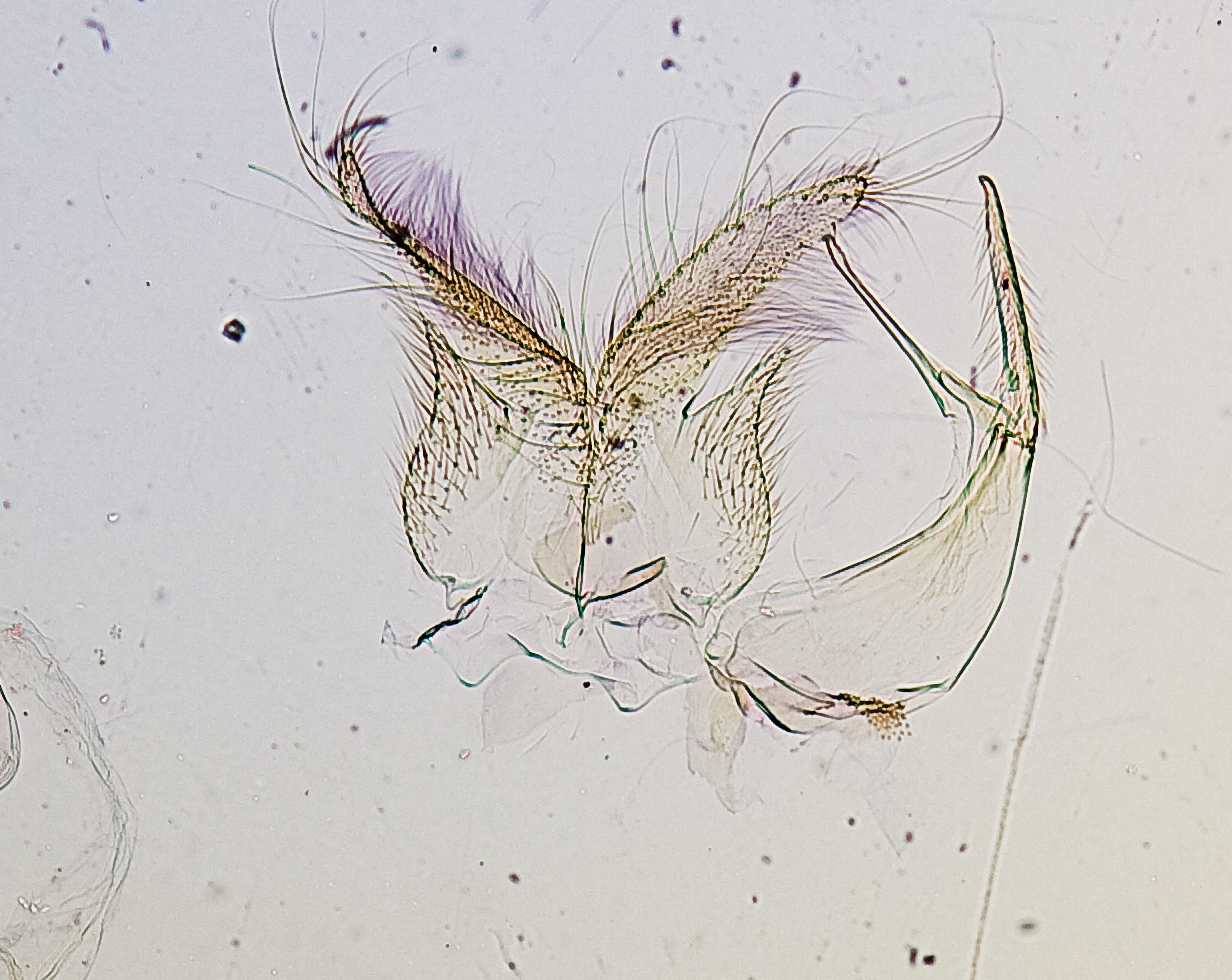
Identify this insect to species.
Microcrambus holothurion
